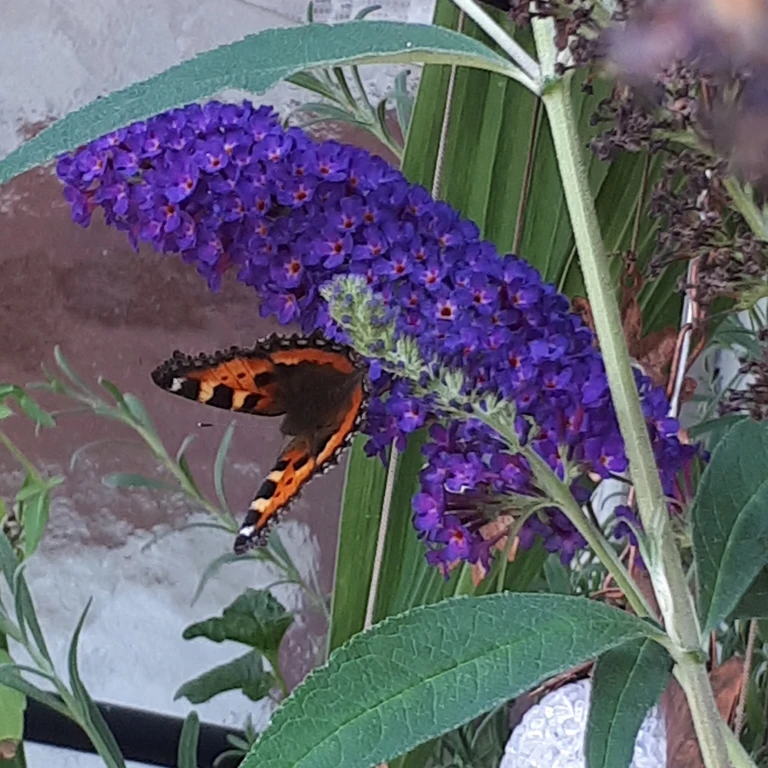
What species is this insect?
Aglais urticae
